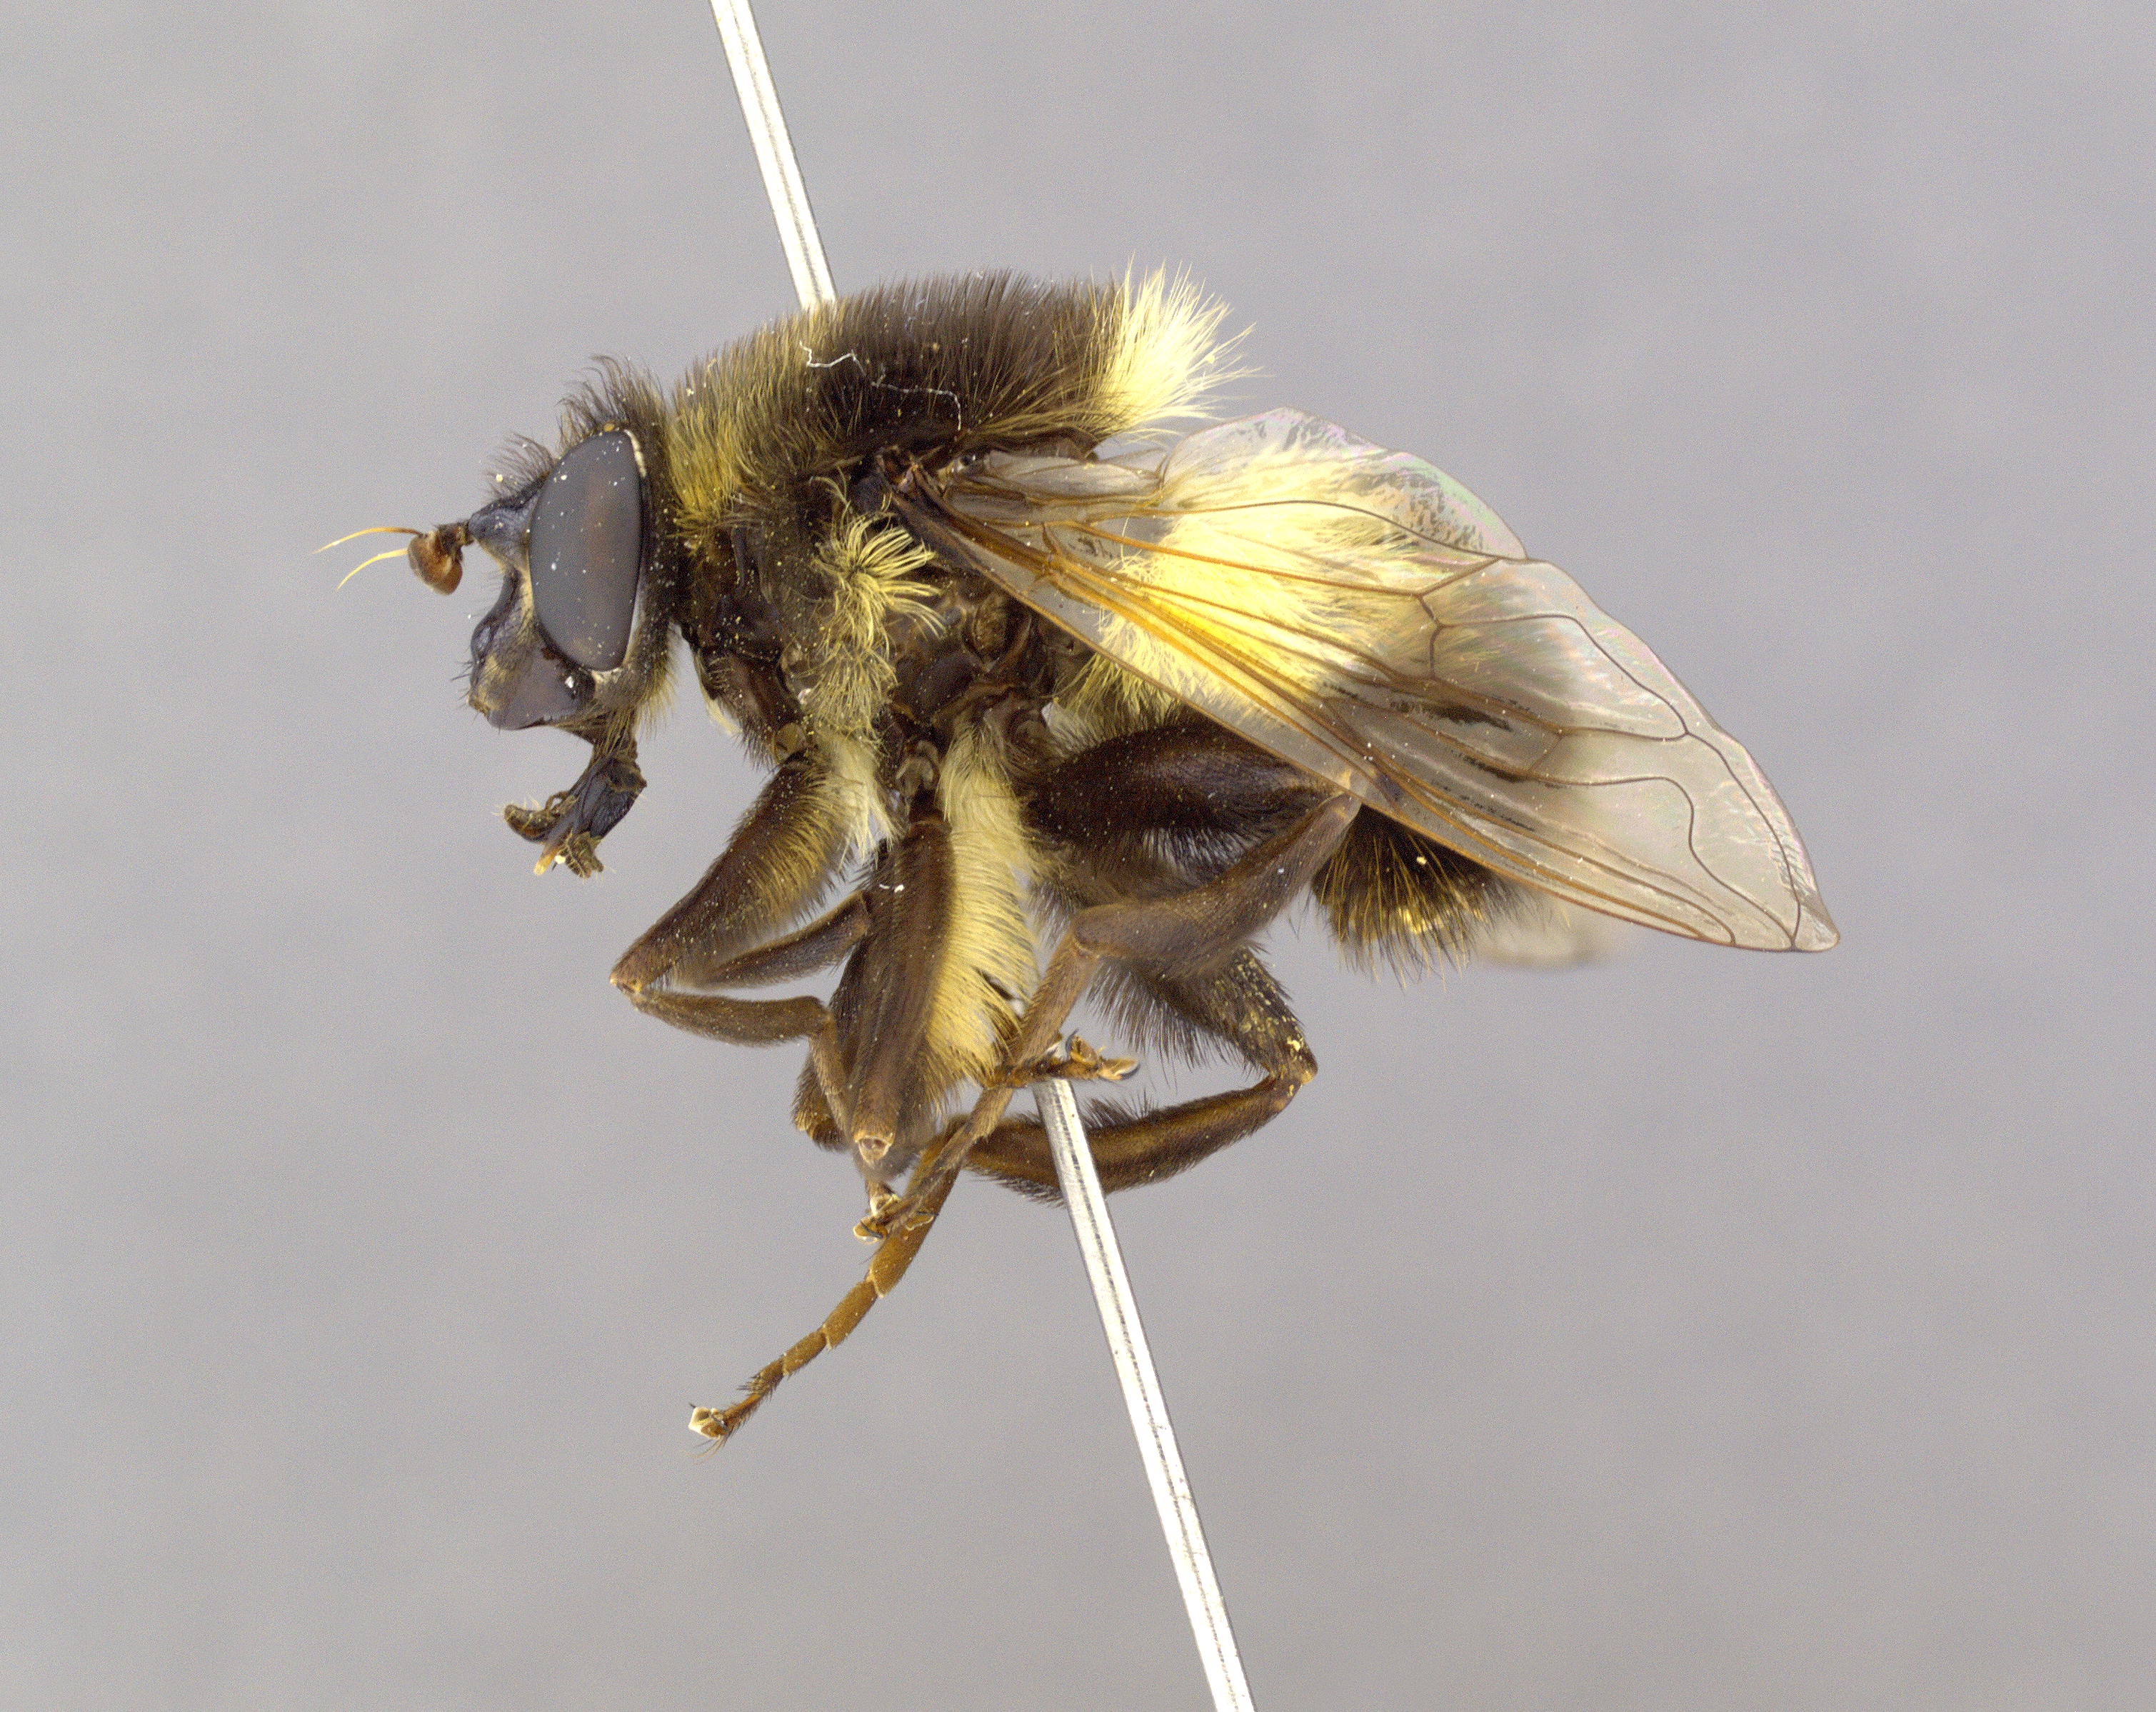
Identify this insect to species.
Mallota anniae
